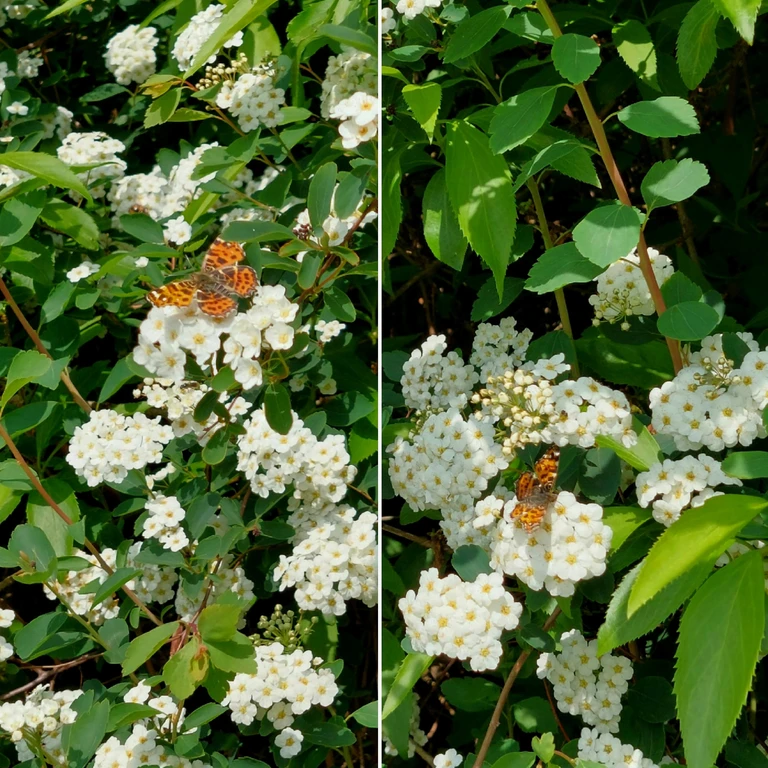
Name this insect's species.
Araschnia levana
